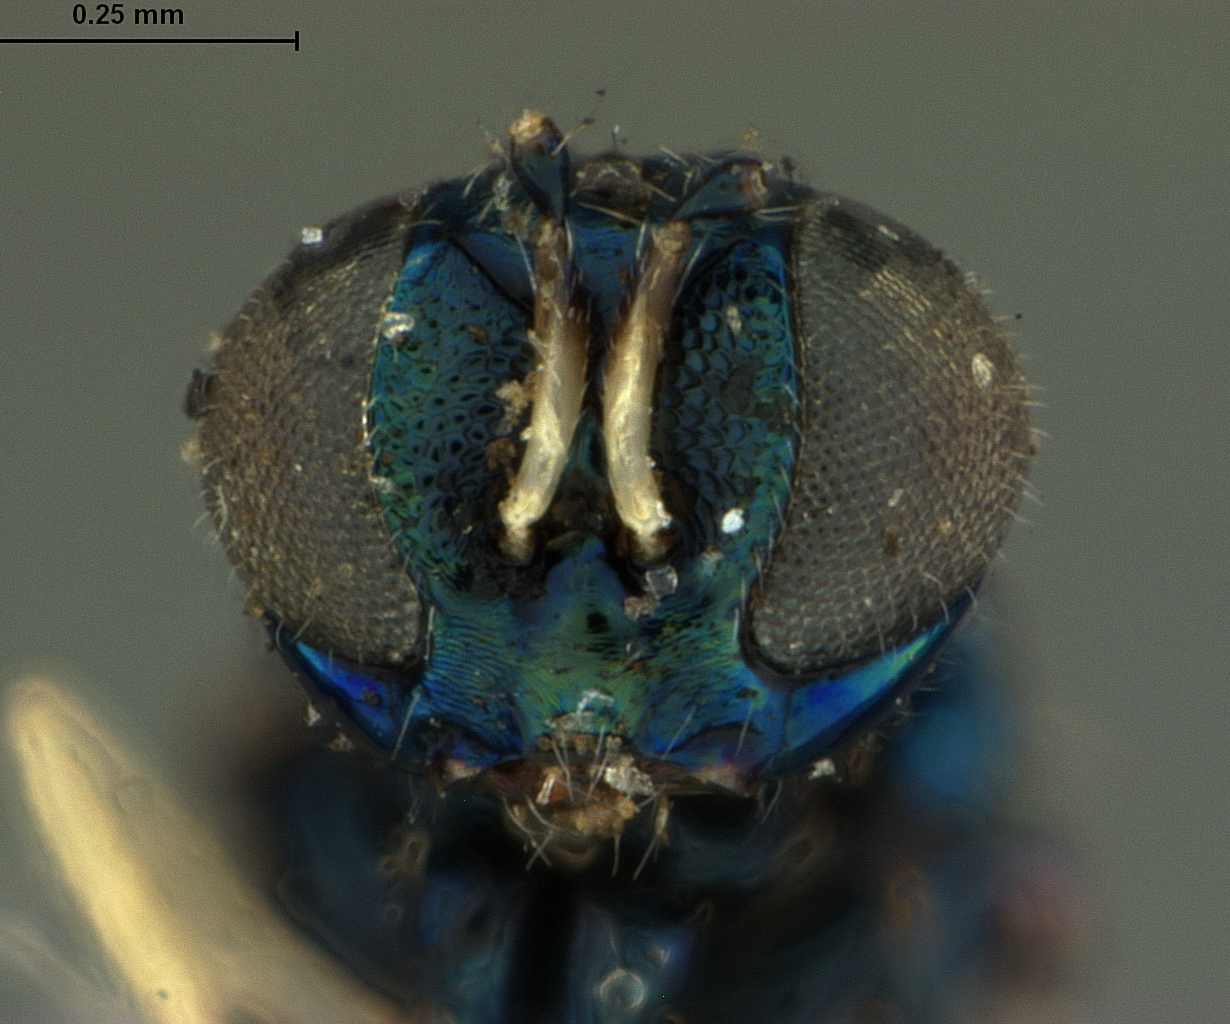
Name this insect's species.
Holcopelte popenoei
